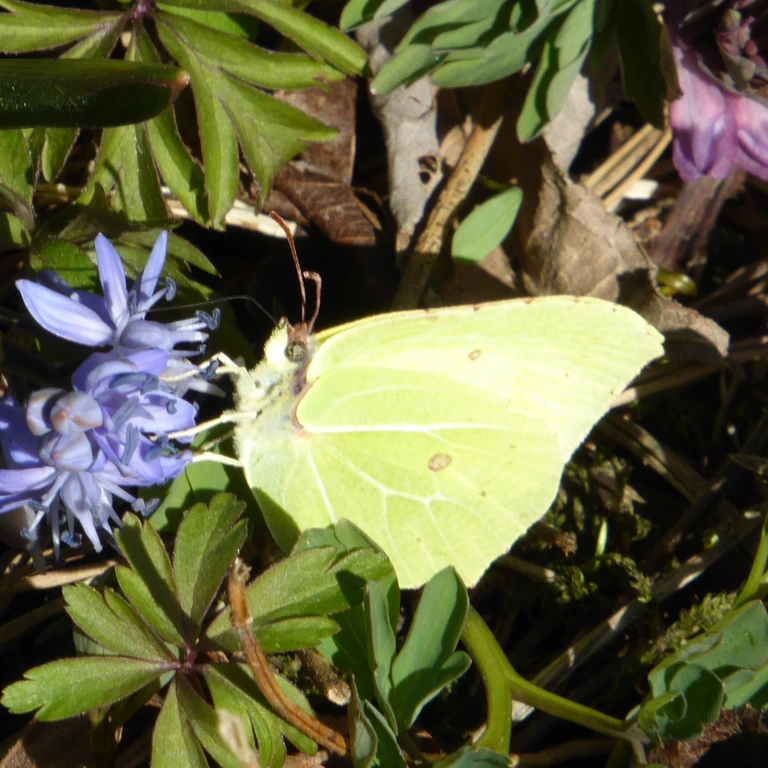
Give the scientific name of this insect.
Gonepteryx rhamni
